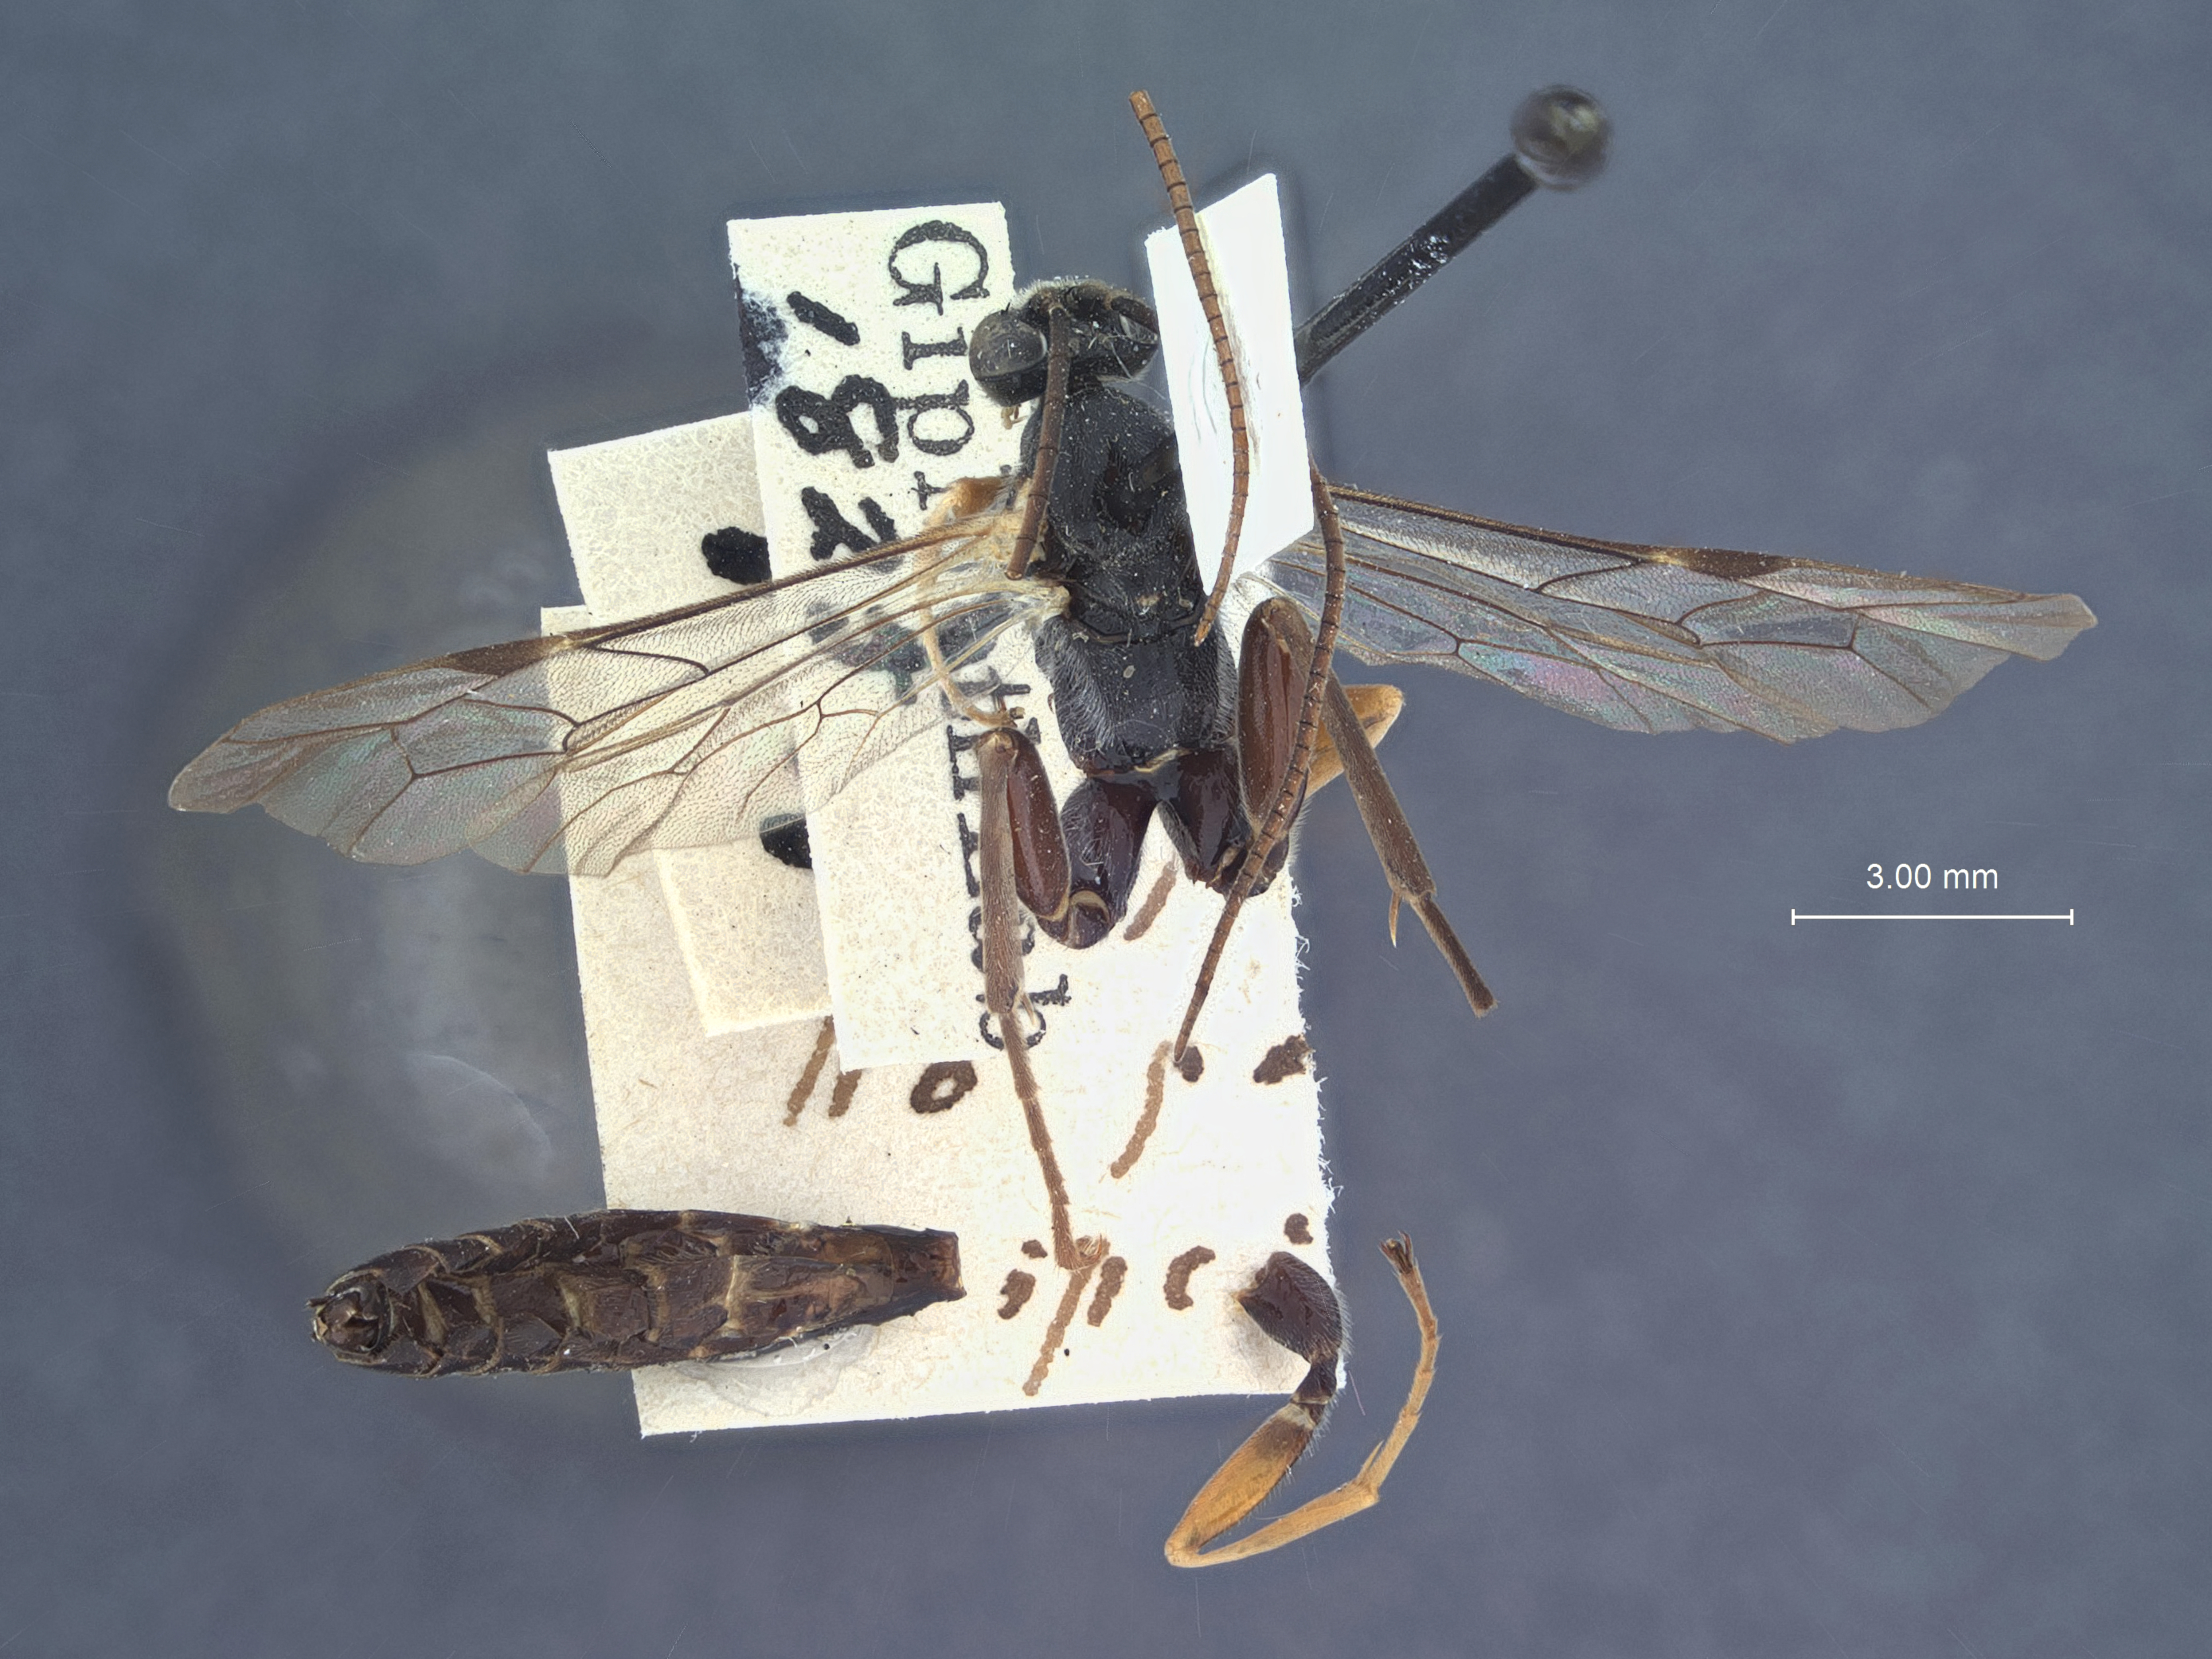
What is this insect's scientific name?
Pimpla porthetriae
